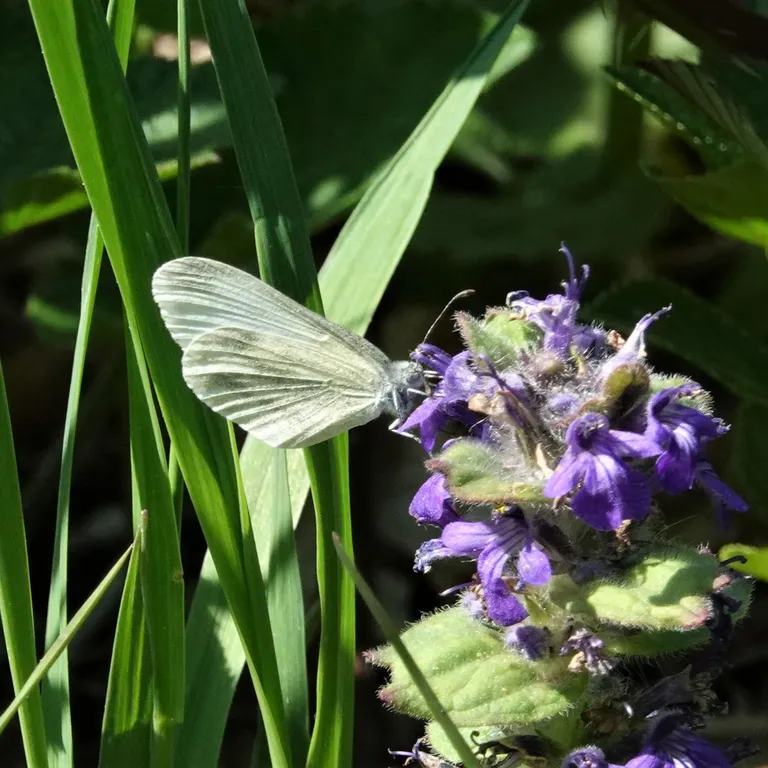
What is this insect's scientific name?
Leptidea sinapis/juvernica
